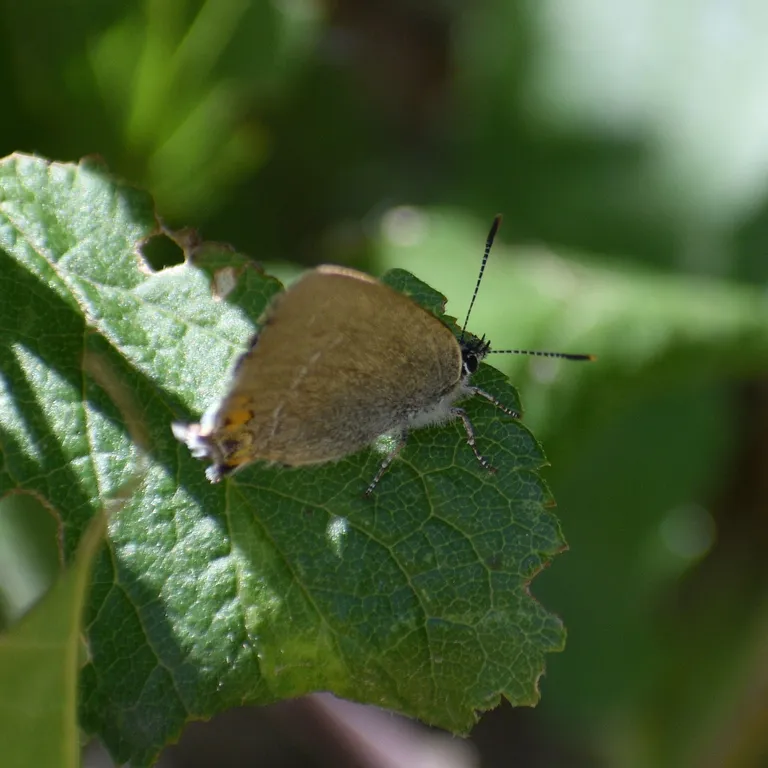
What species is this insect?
Satyrium acaciae (also Strymon acaciae)
